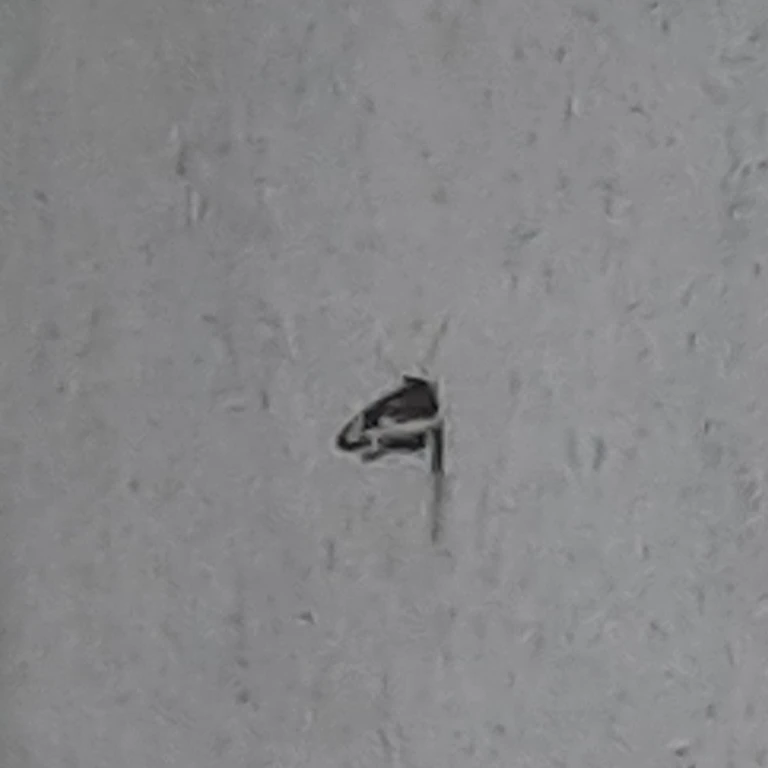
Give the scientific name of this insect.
Brintesia circe
